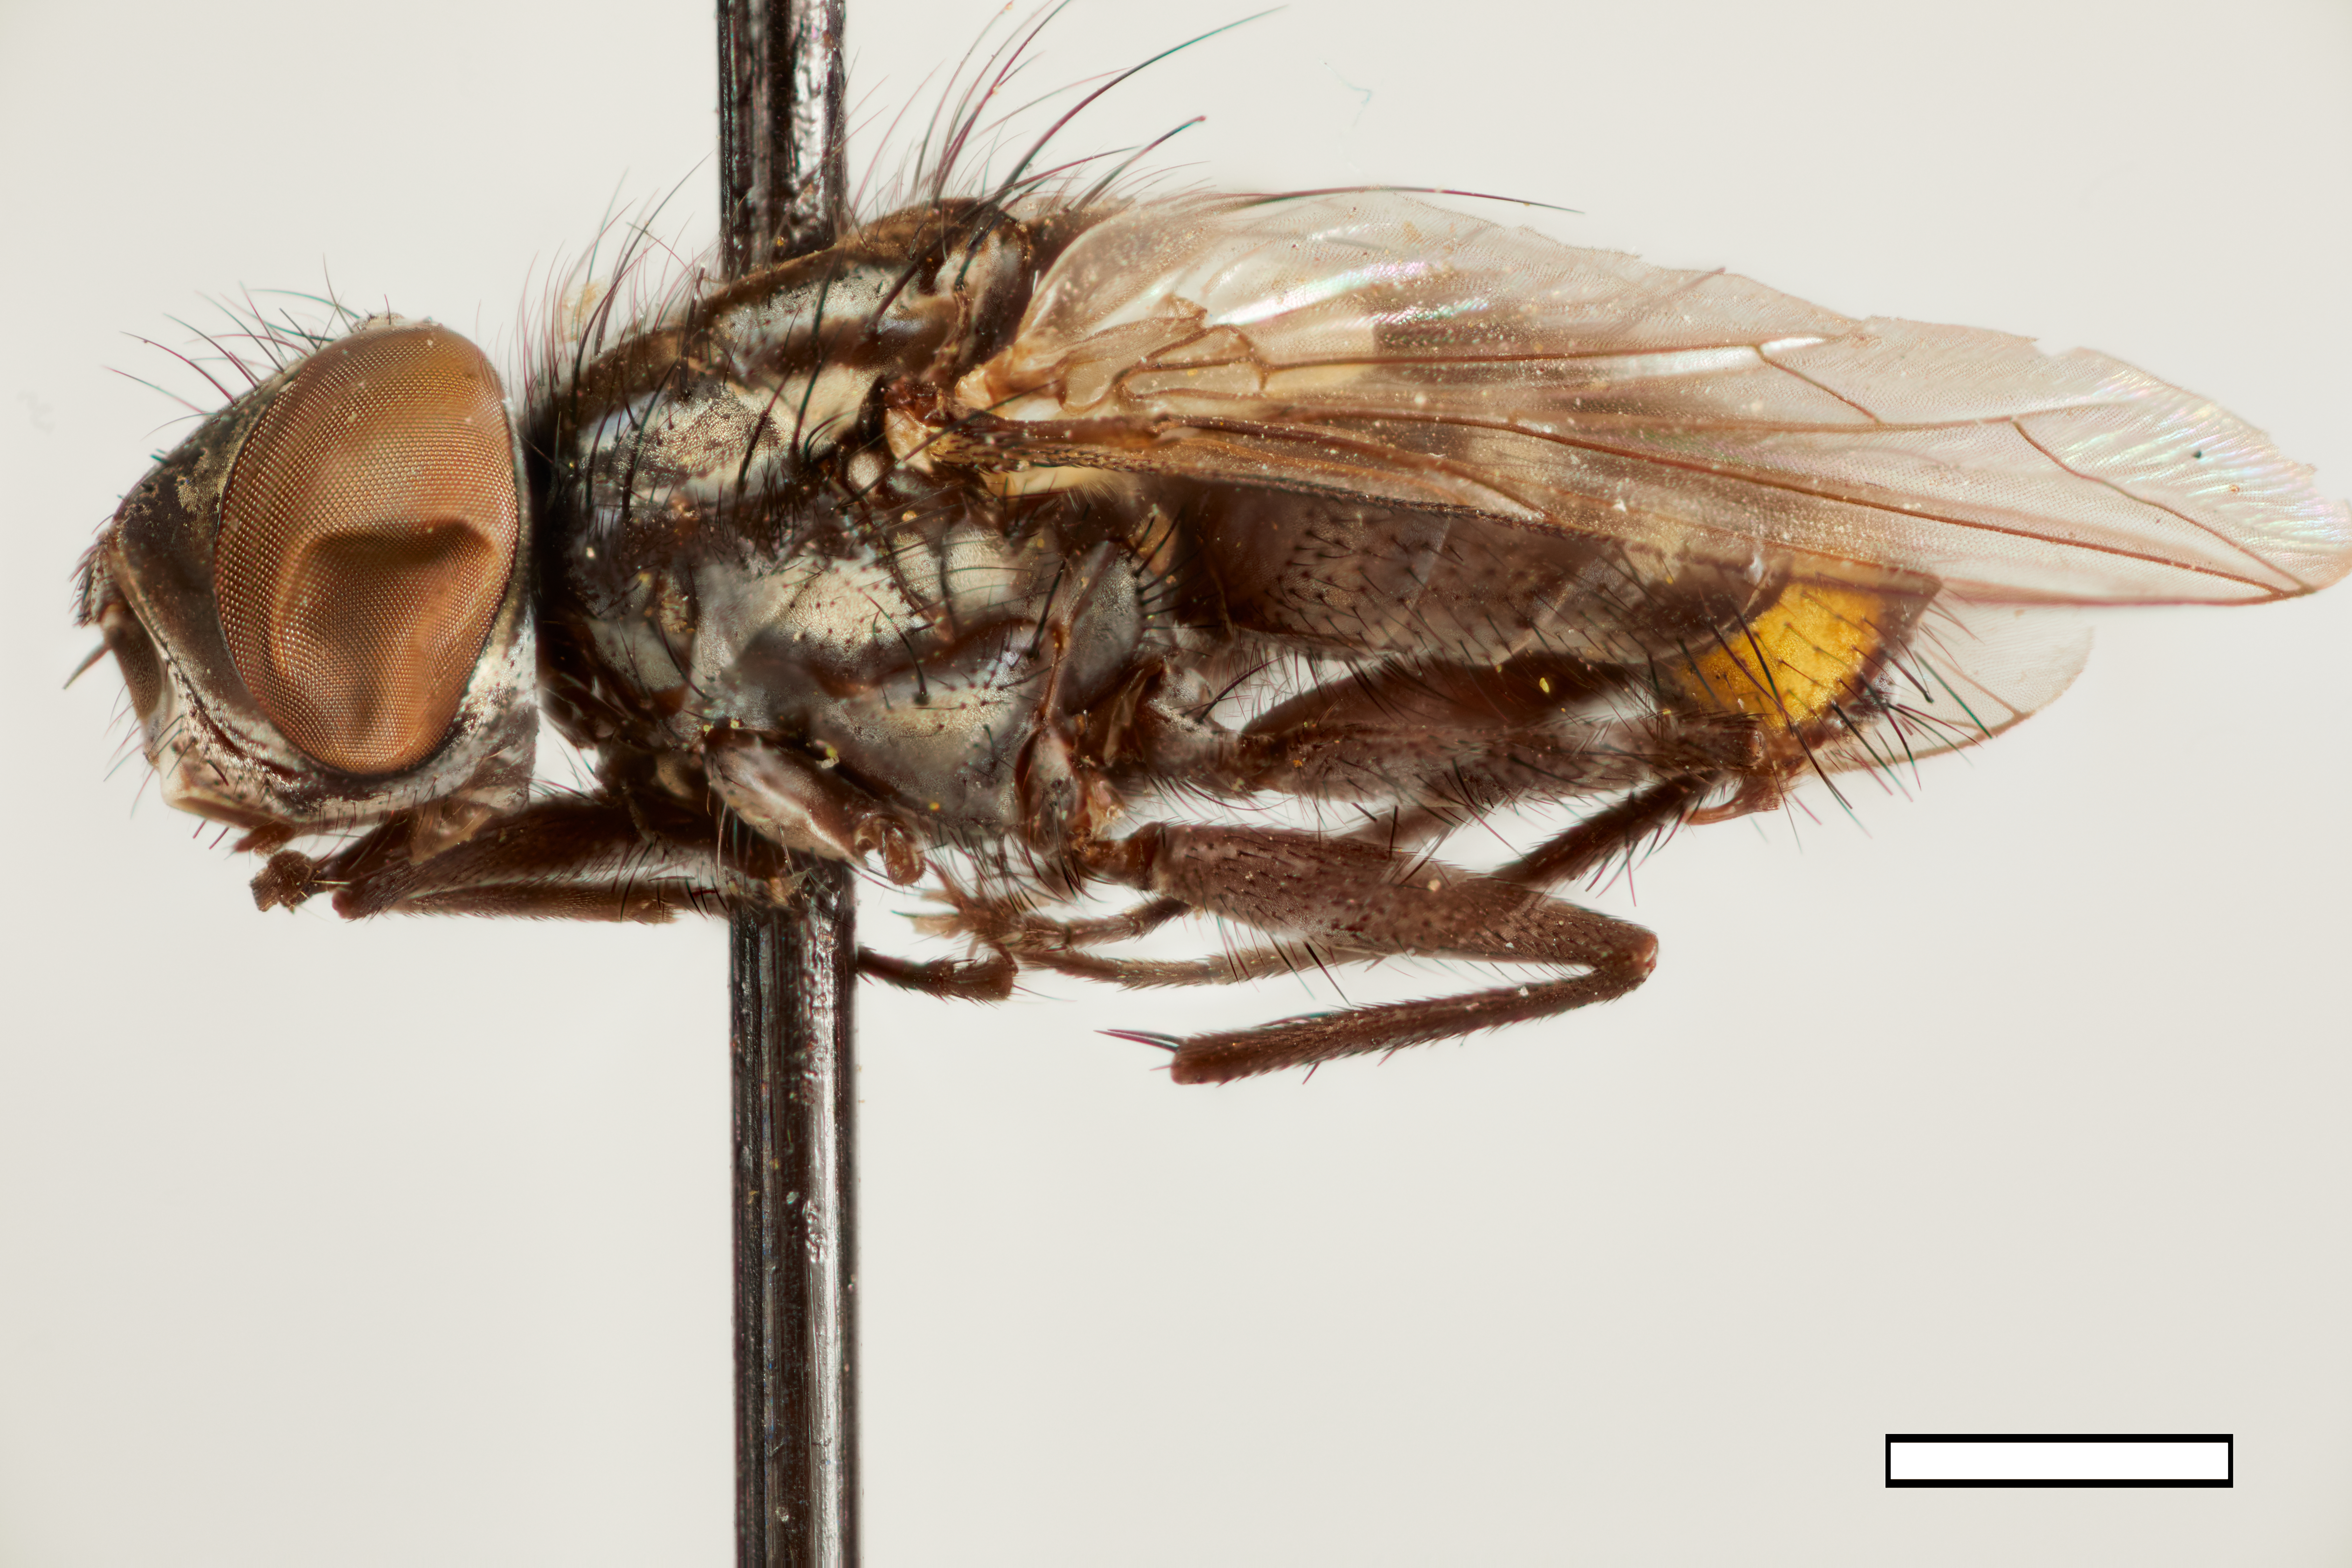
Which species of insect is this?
Amobia ornaticauda (also Pachyophthalmus ornaticauda)
